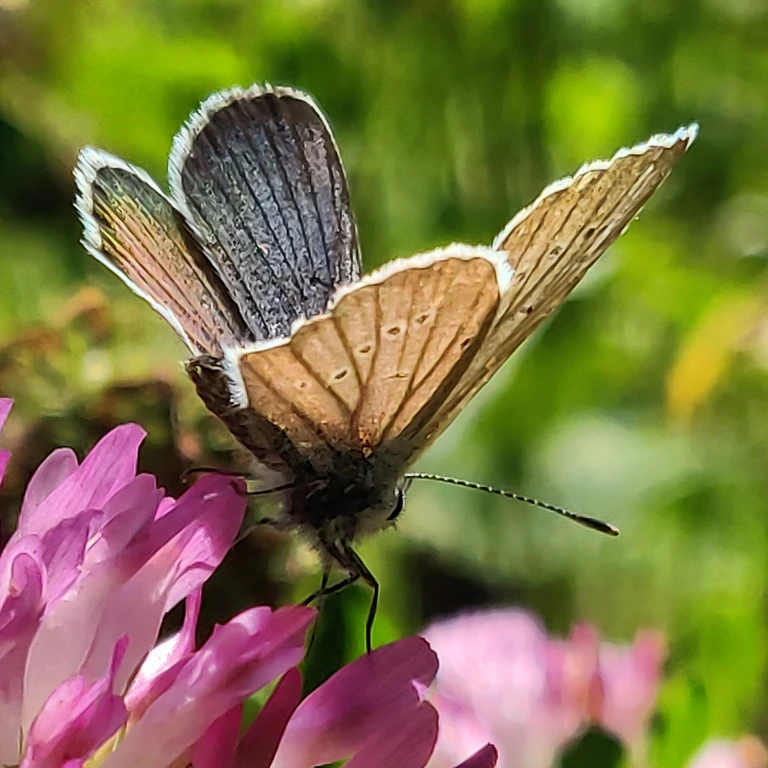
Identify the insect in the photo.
Cyaniris semiargus
